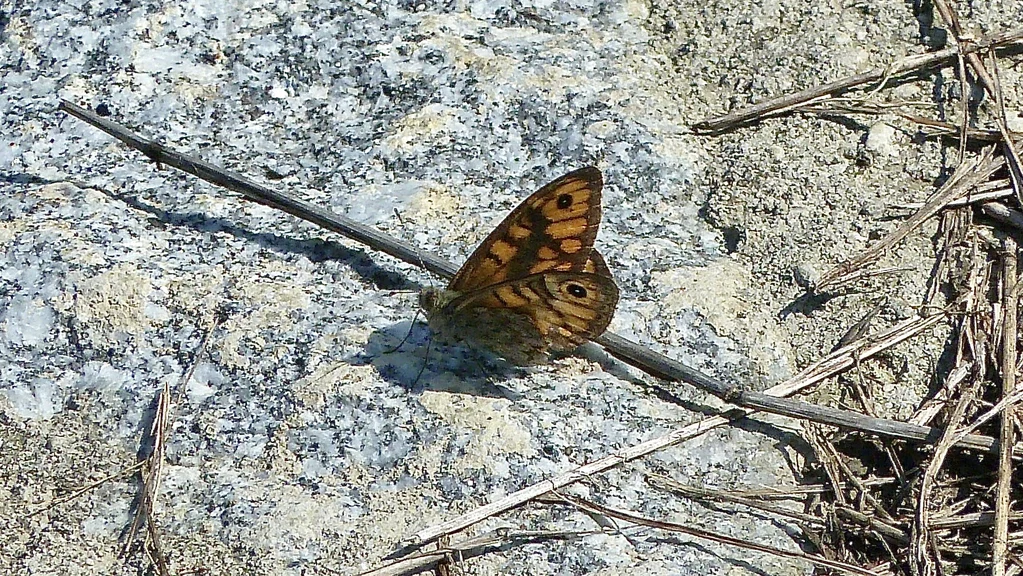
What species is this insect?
Lasiommata megera (also Pararge megera)
